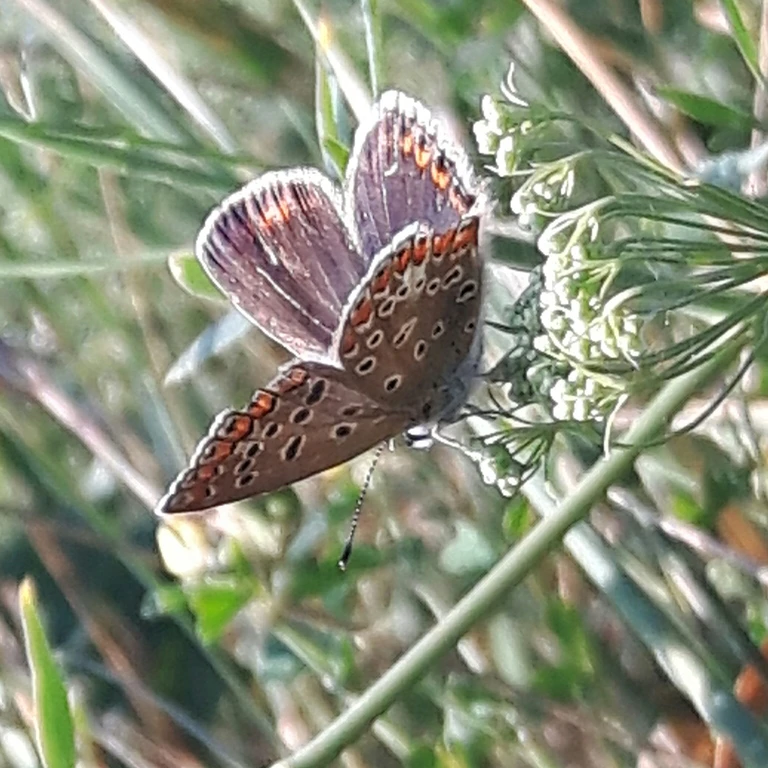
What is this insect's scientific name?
Polyommatus icarus
